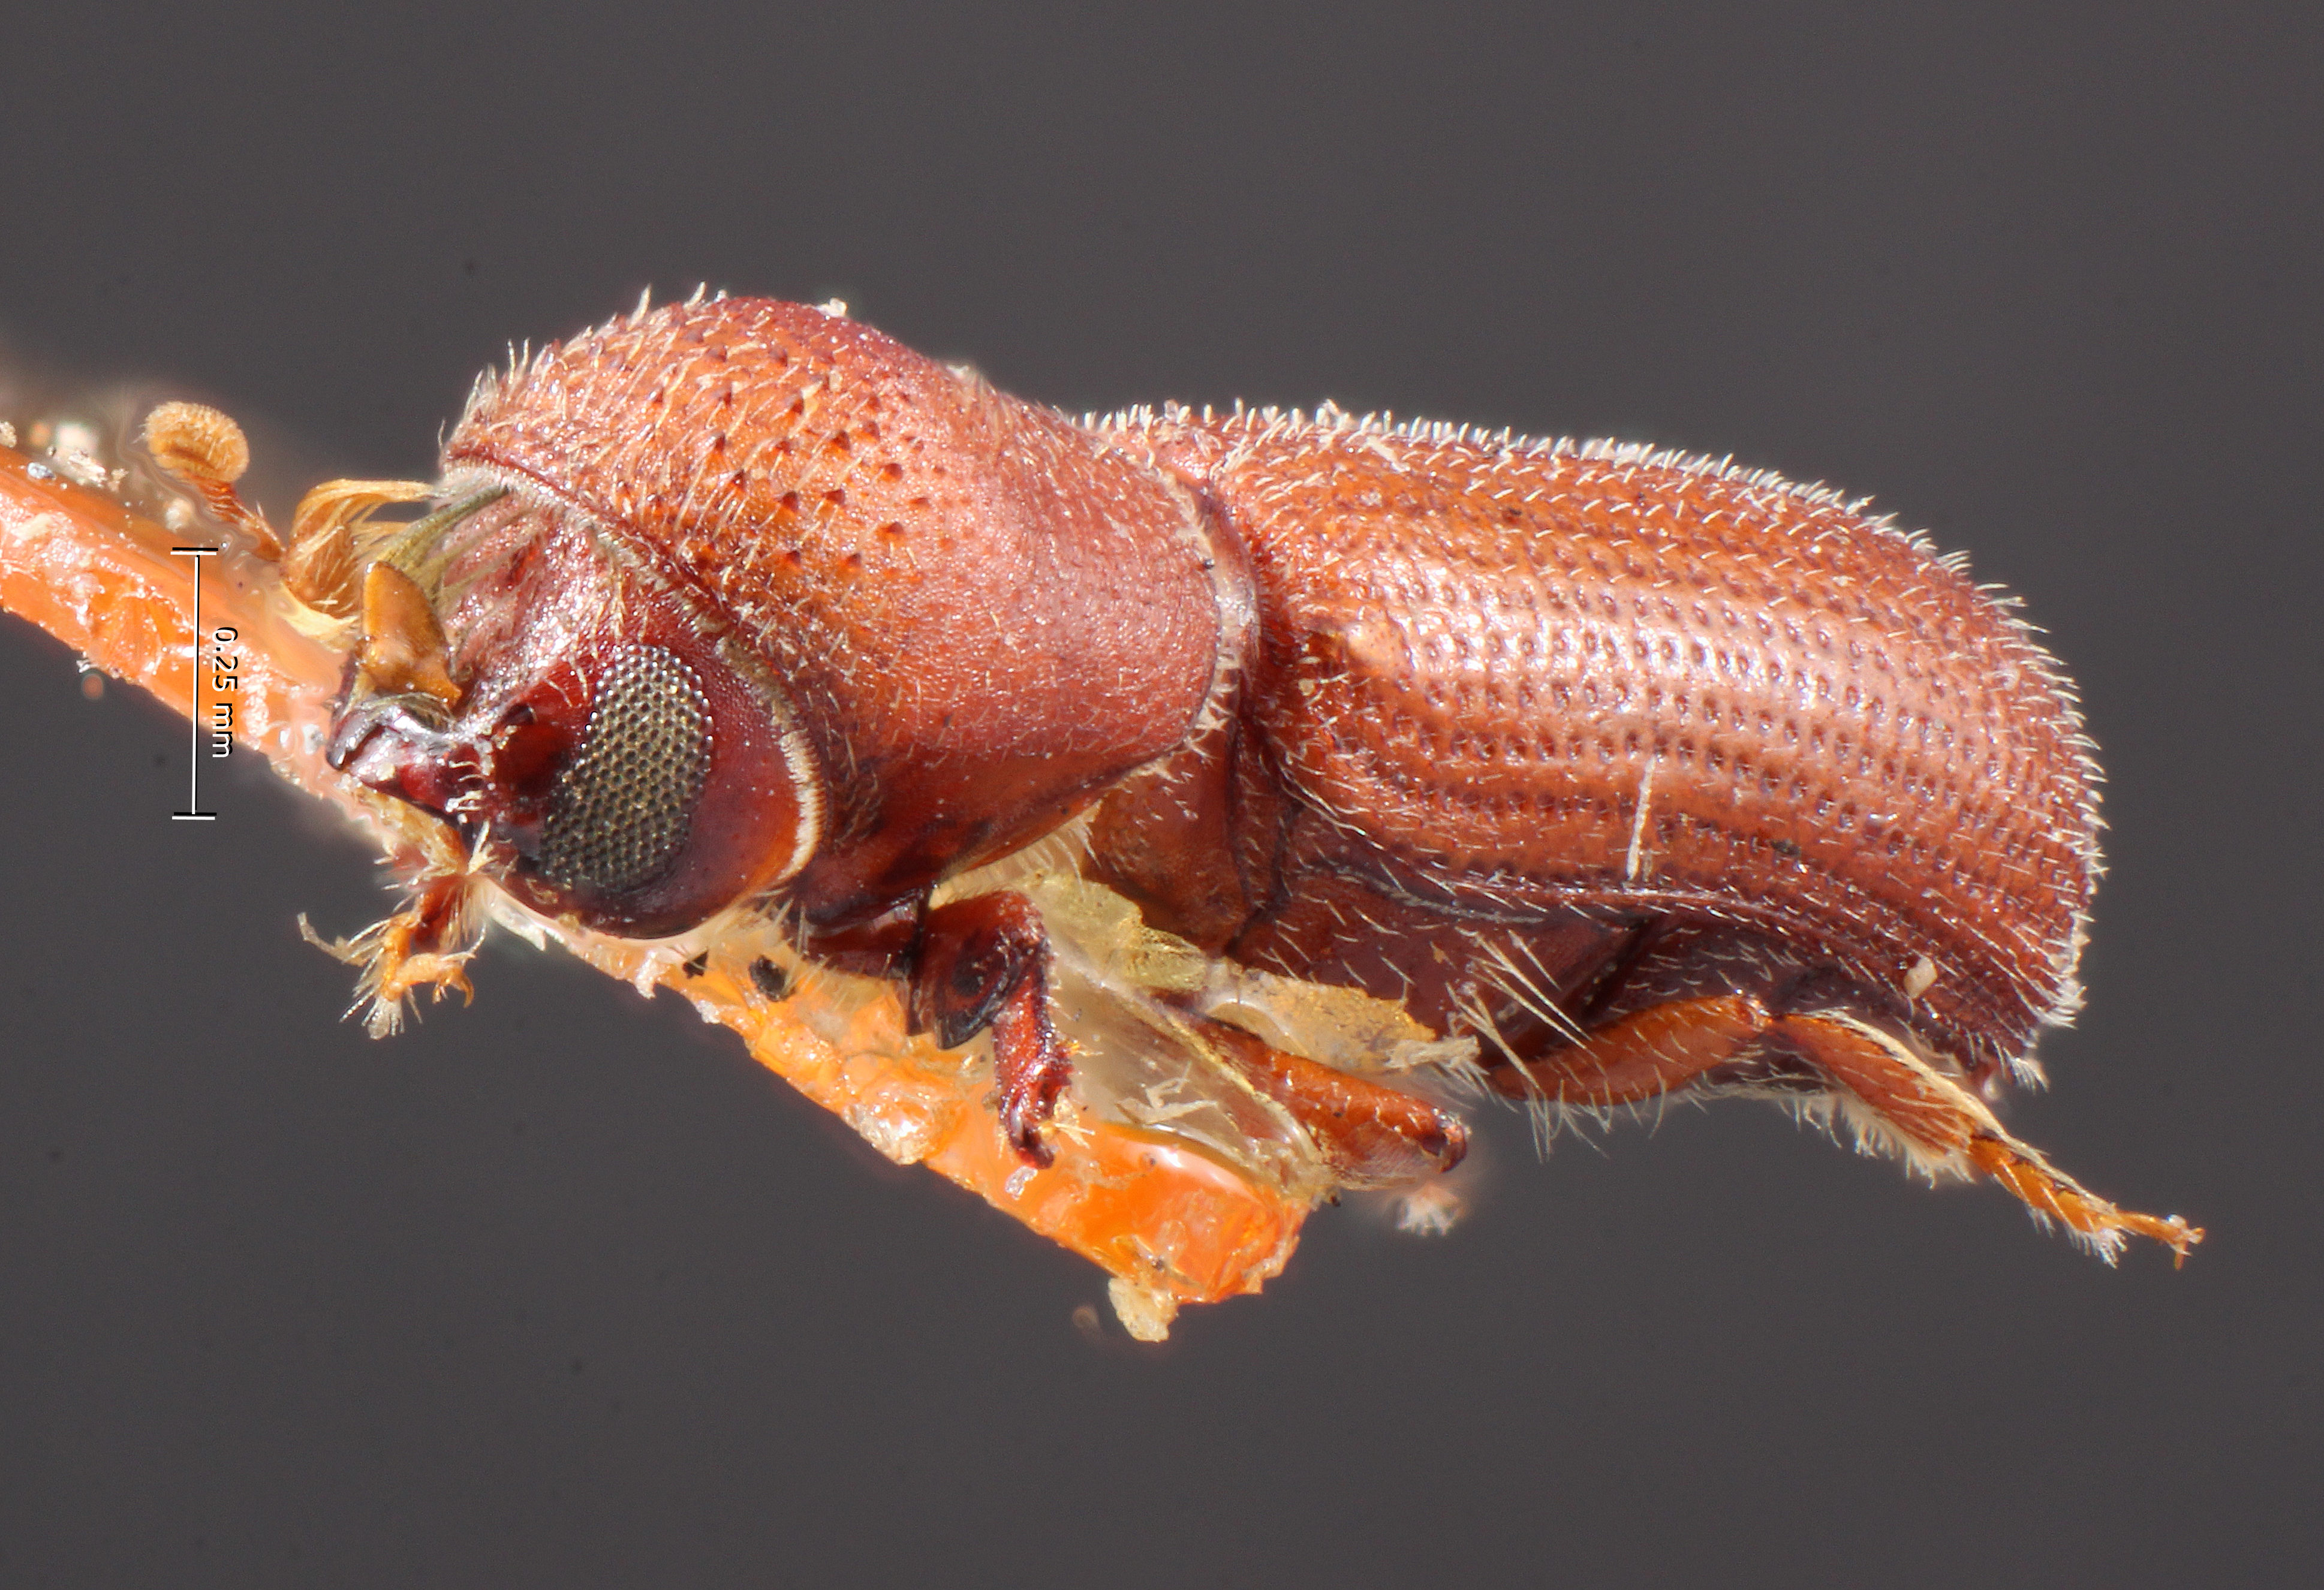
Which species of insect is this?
Micracis meridianus
